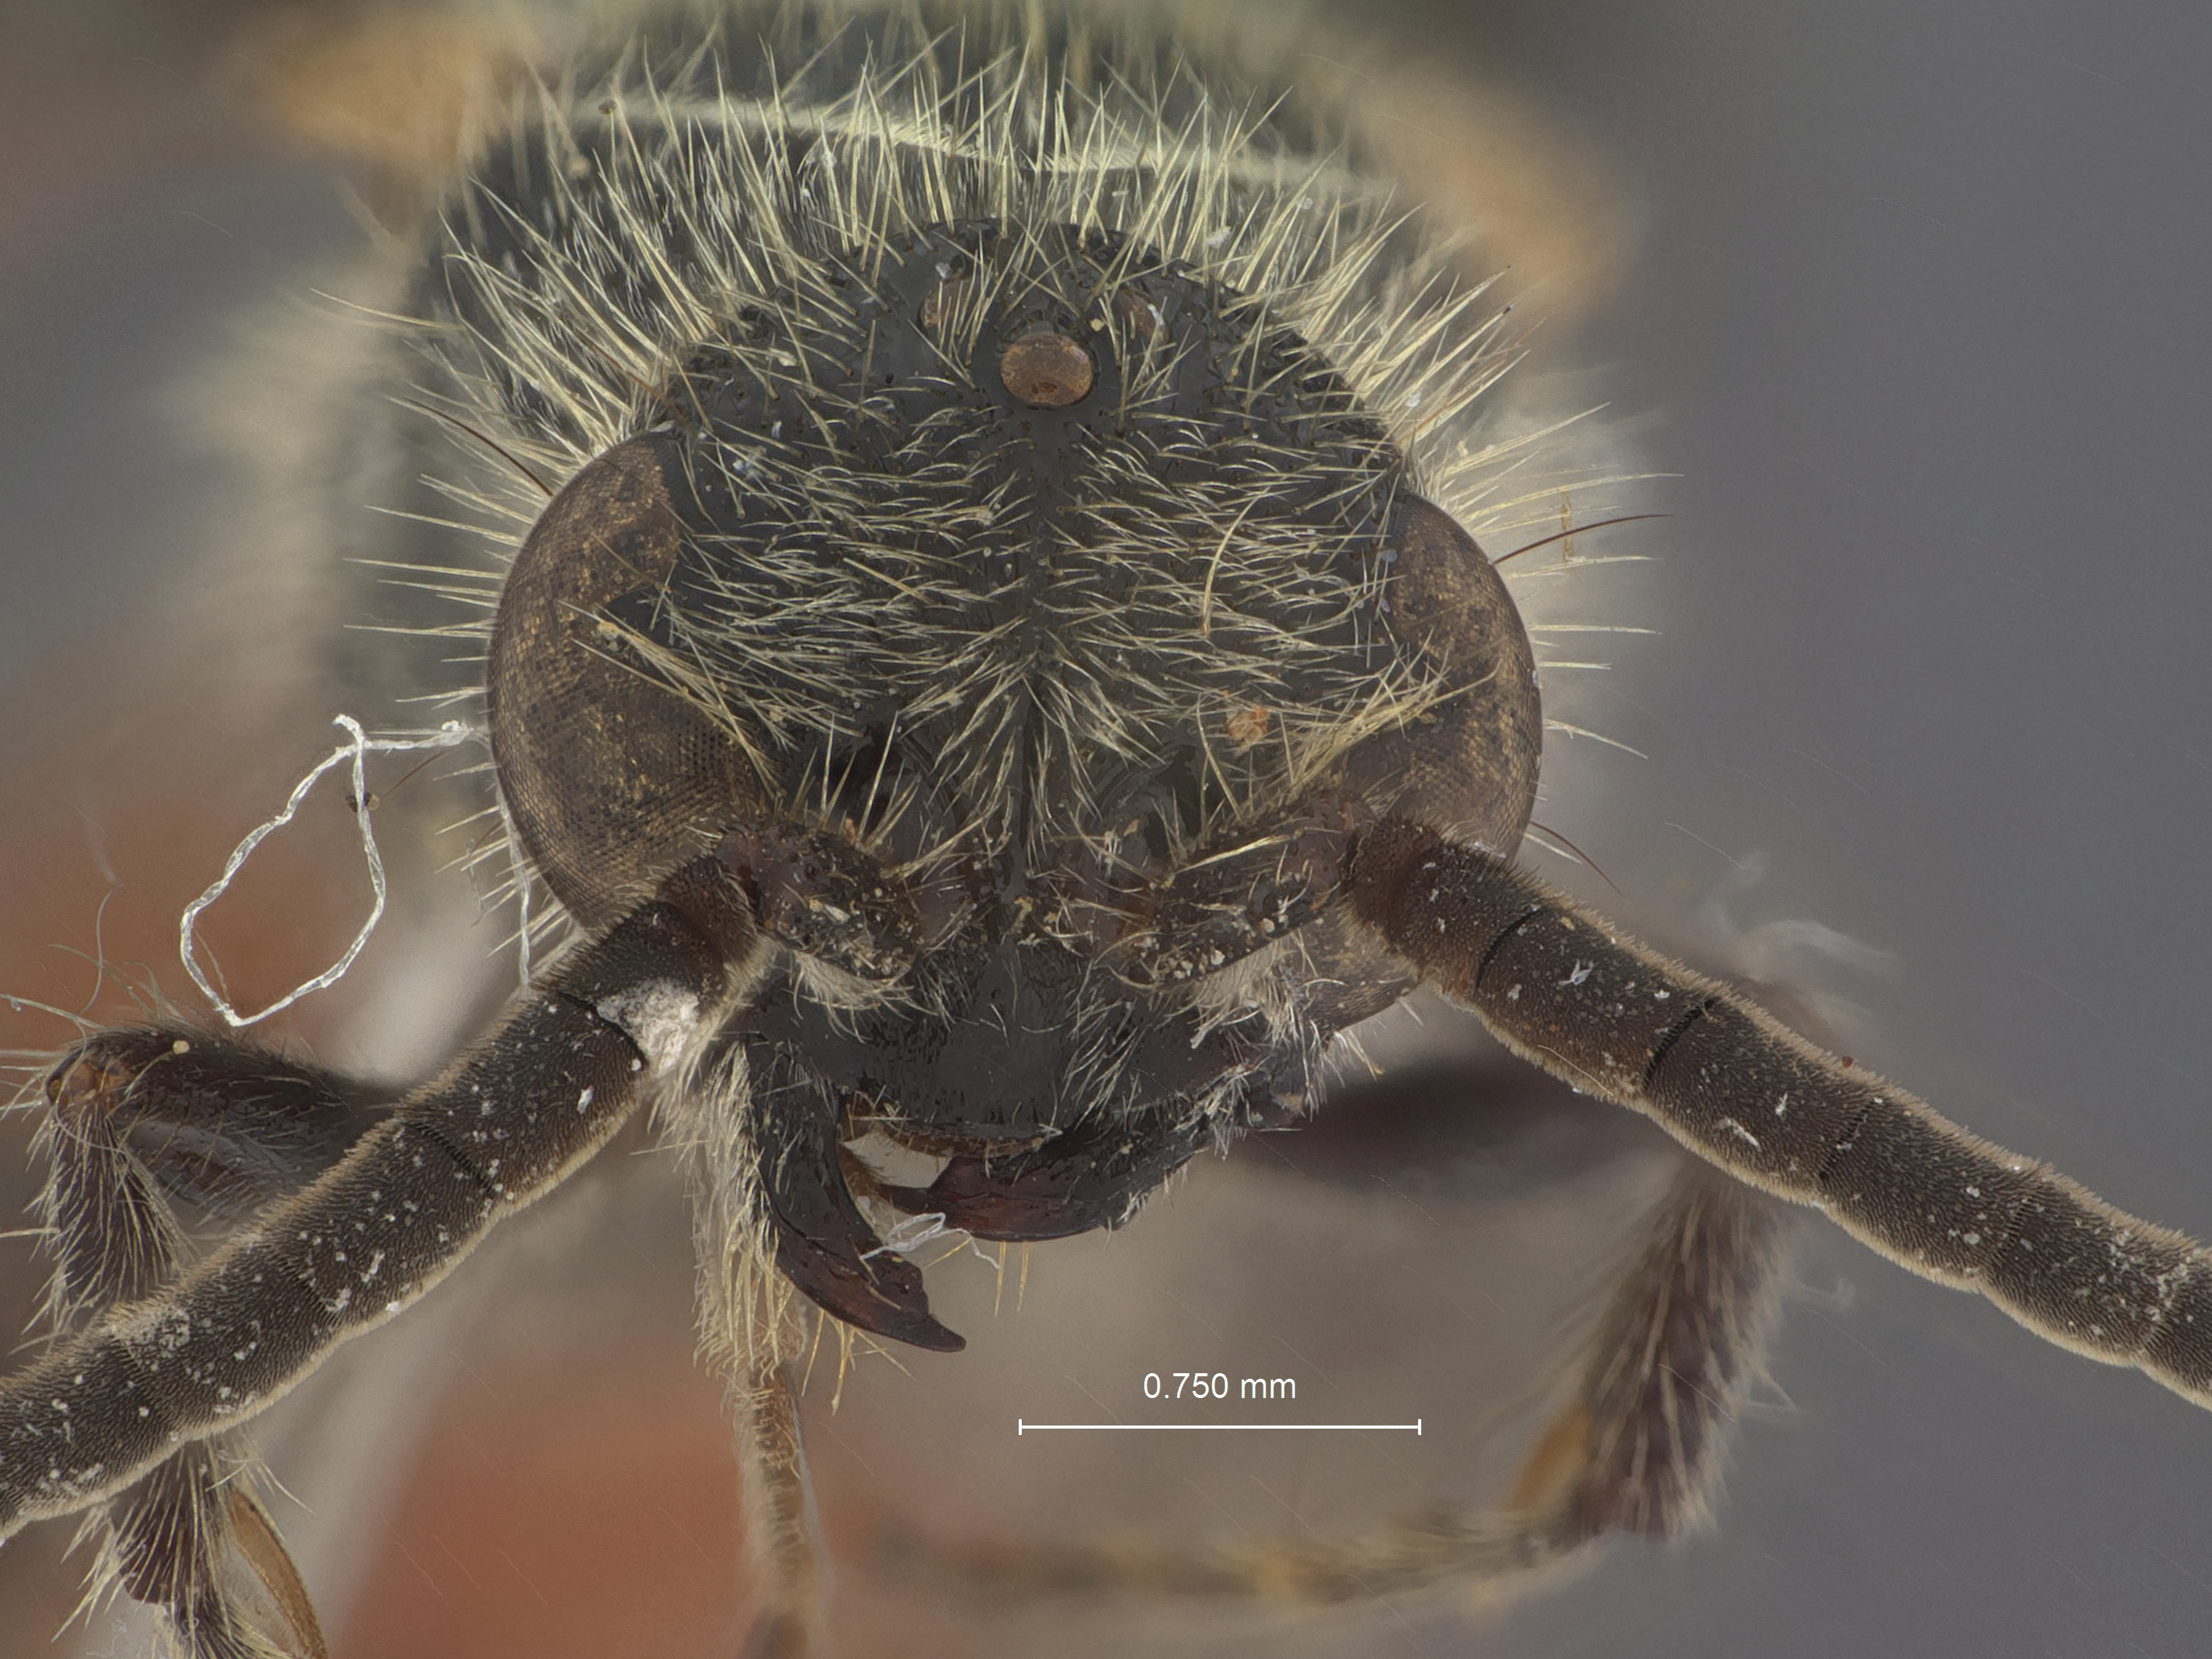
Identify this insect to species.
Smicromyrme calacuasana
